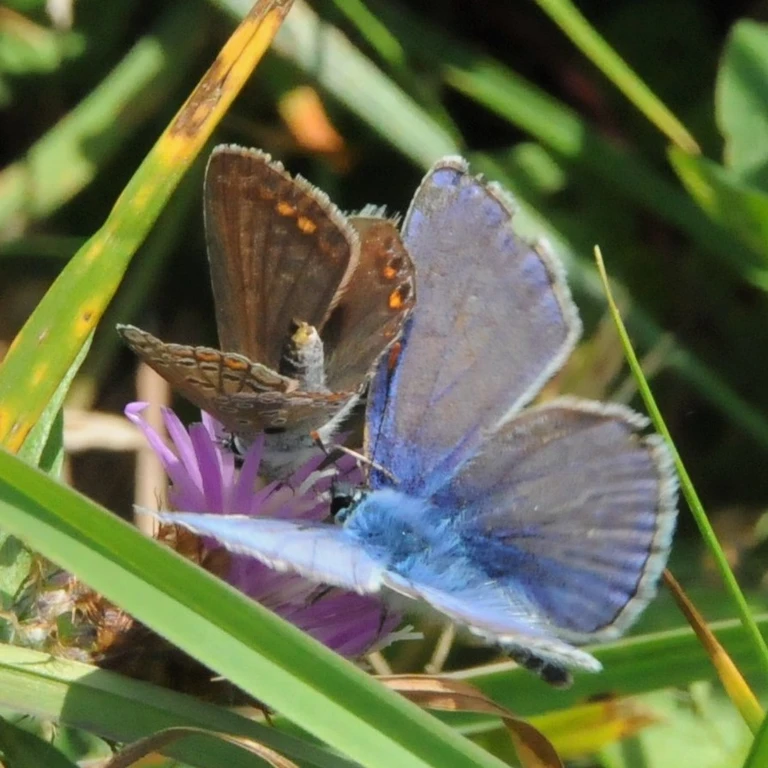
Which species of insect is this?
Polyommatus icarus
